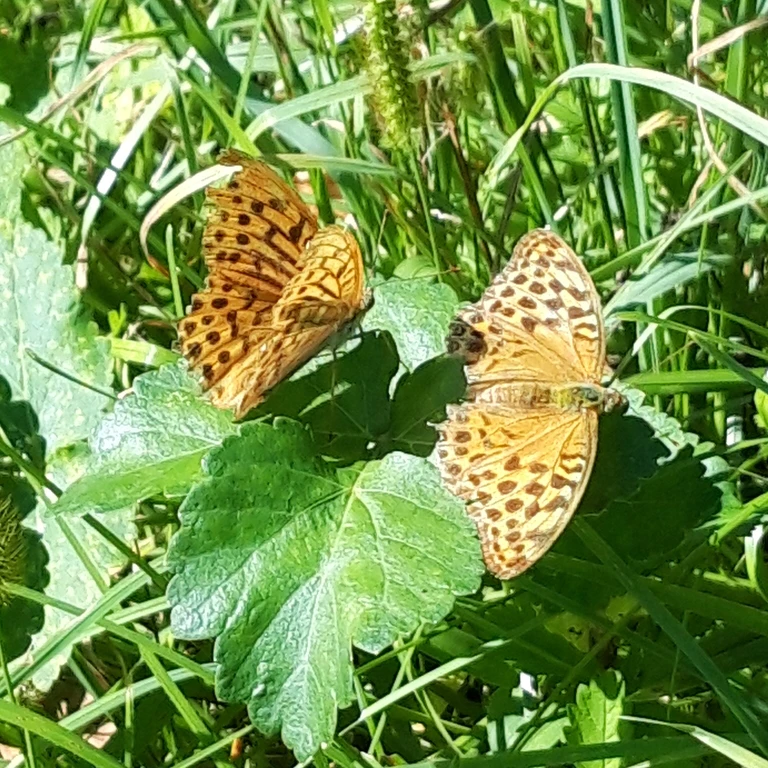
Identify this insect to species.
Argynnis paphia
